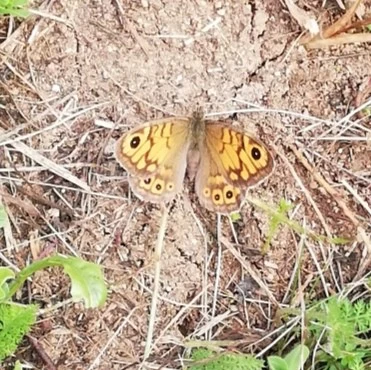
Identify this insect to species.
Lasiommata megera (also Pararge megera)
